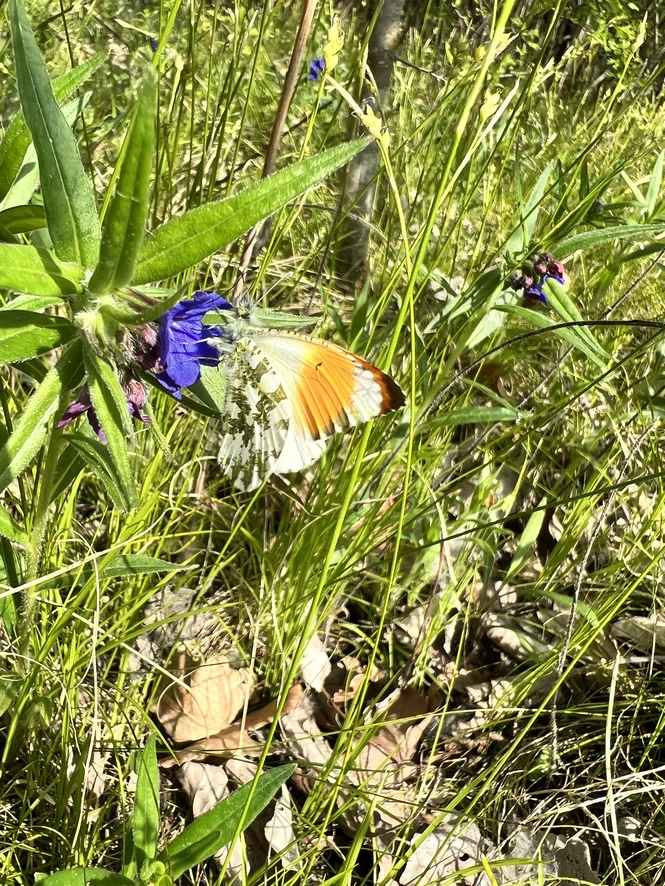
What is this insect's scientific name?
Anthocharis cardamines
